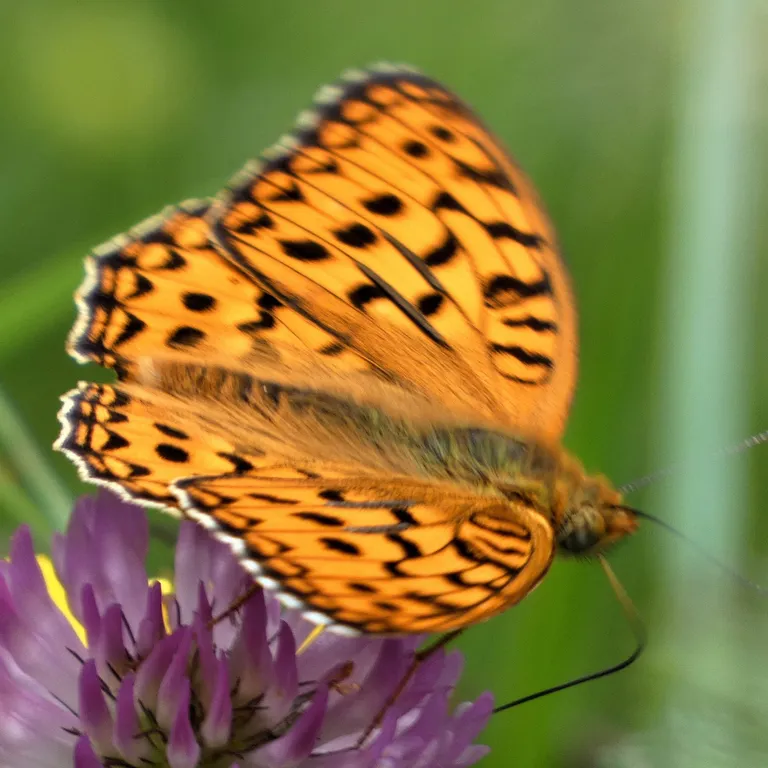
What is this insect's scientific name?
Fabriciana adippe
